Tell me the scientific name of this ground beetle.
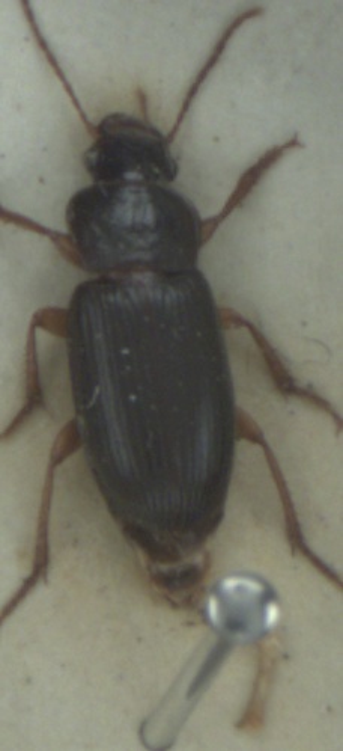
Ophonus rufibarbis
